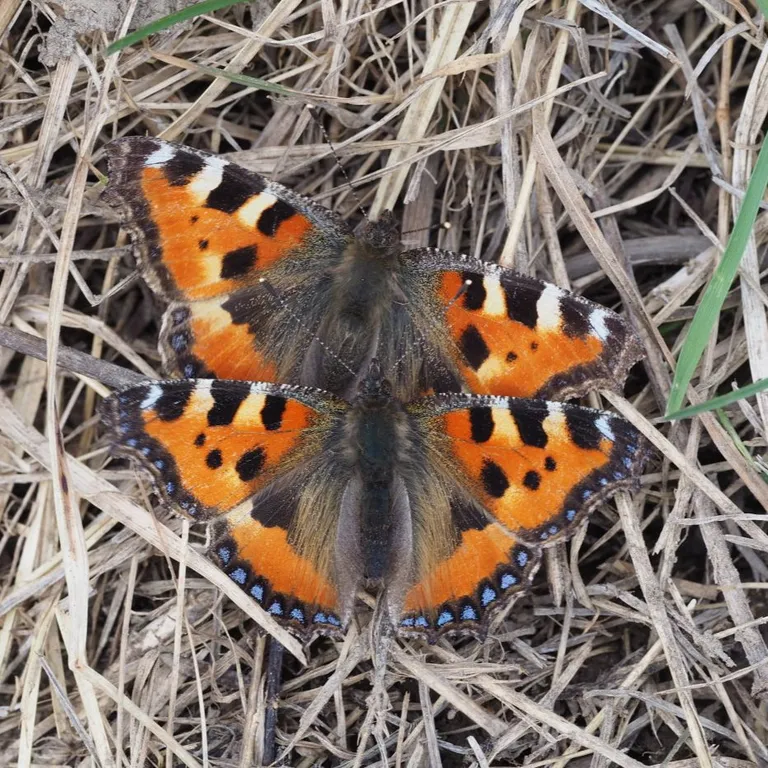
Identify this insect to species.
Aglais urticae
